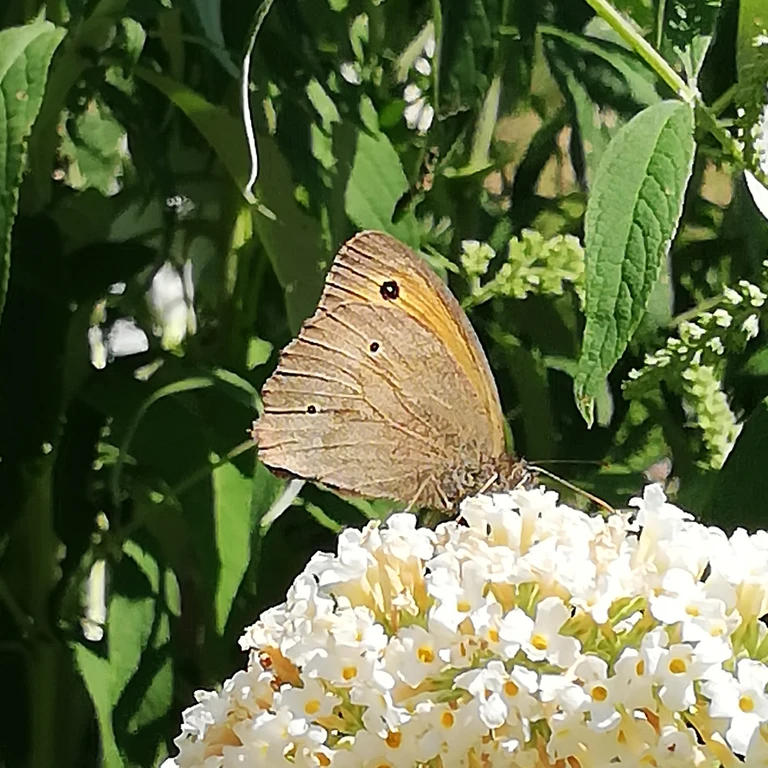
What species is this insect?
Maniola jurtina
